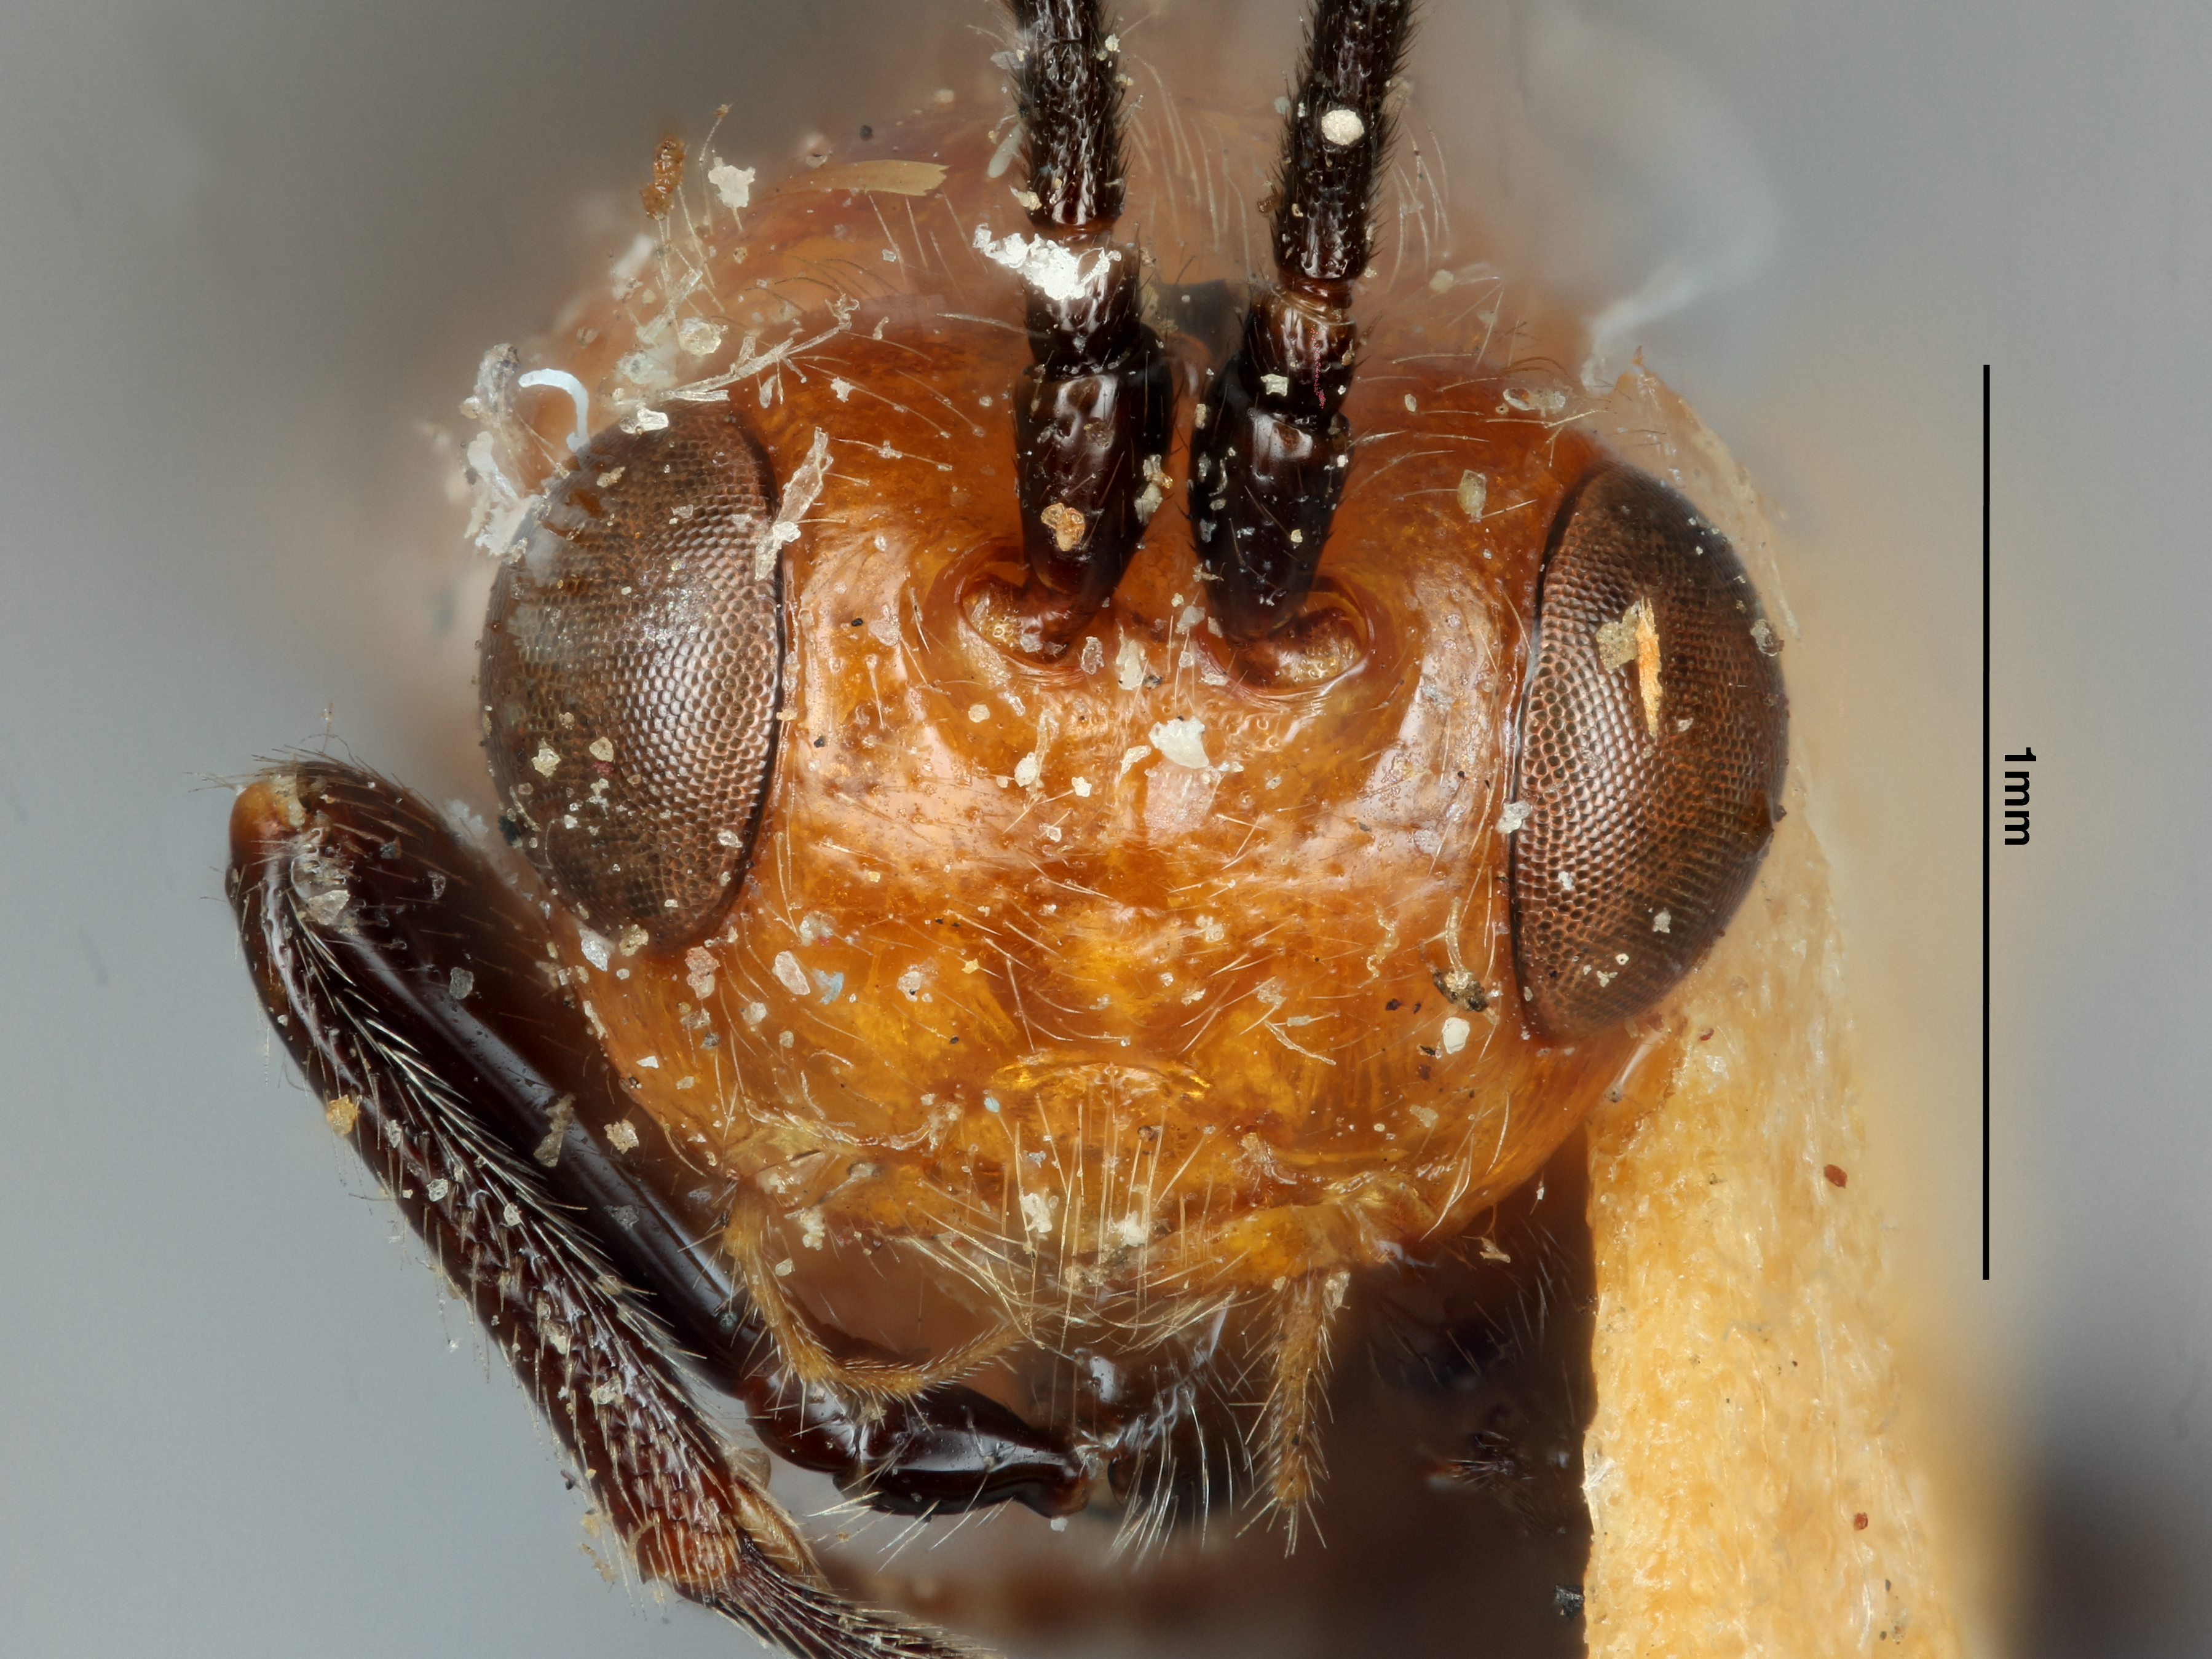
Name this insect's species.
Diachasma carpocapsa
